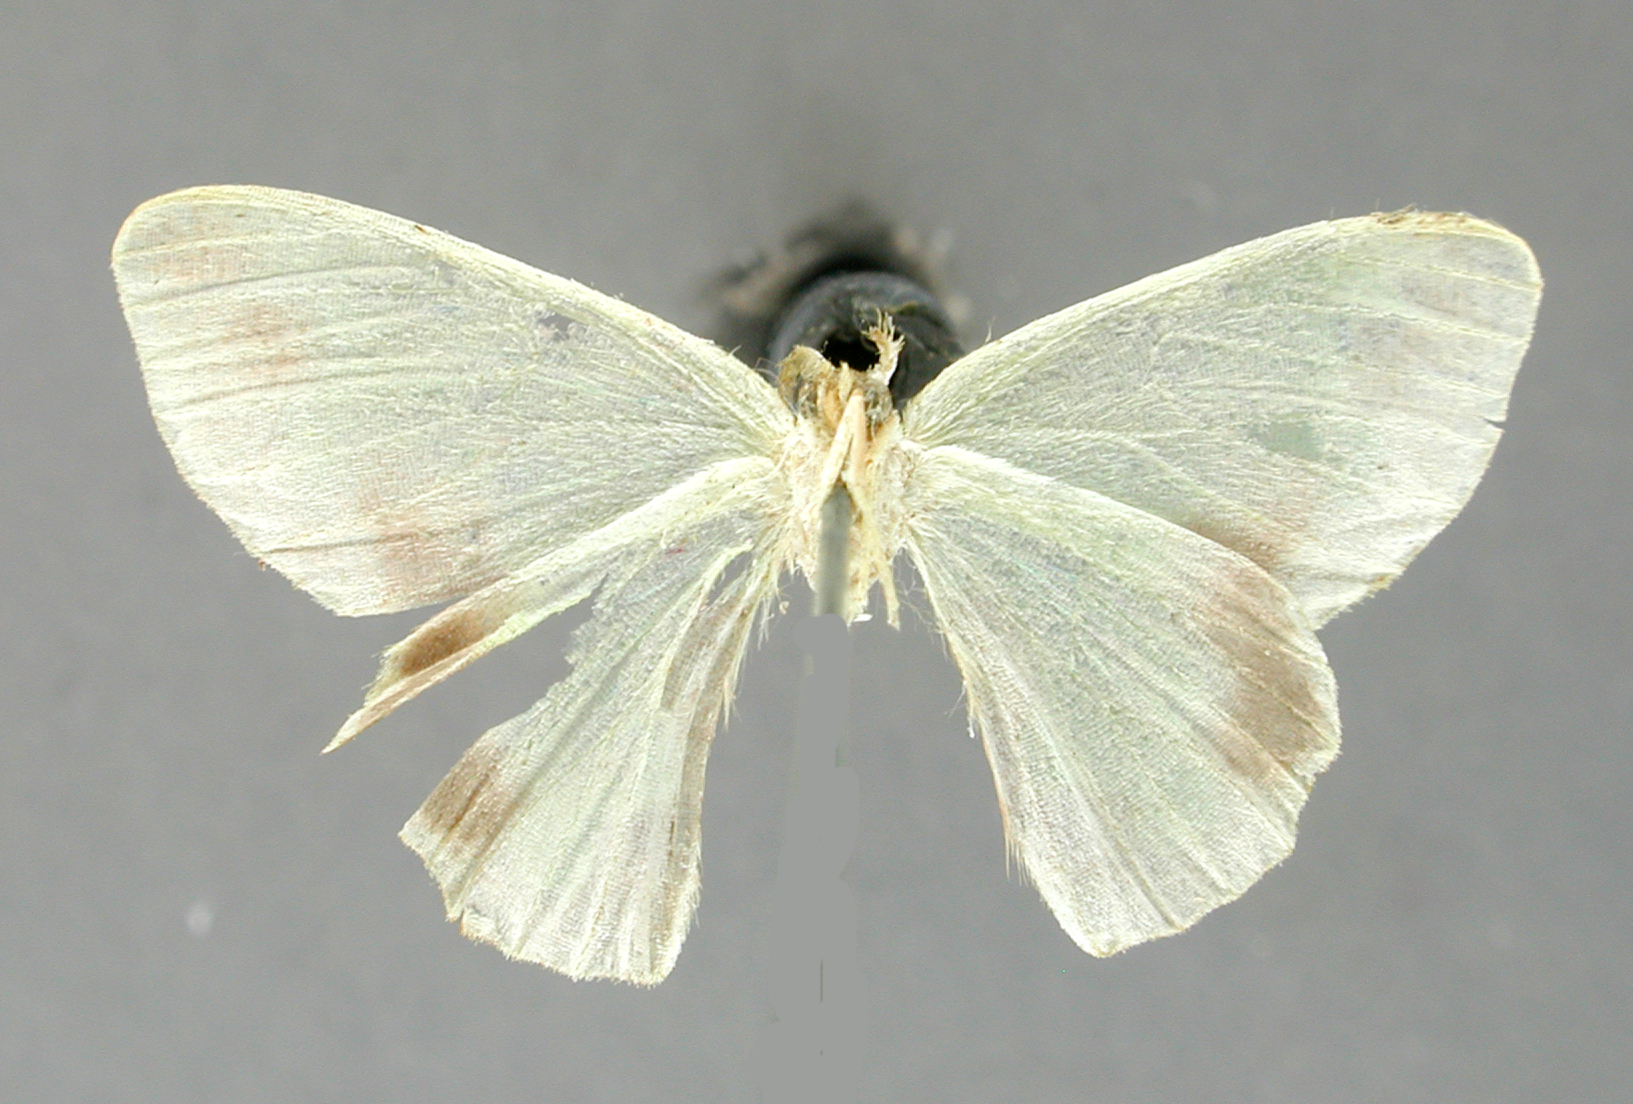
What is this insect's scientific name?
Racheolopha continuata
